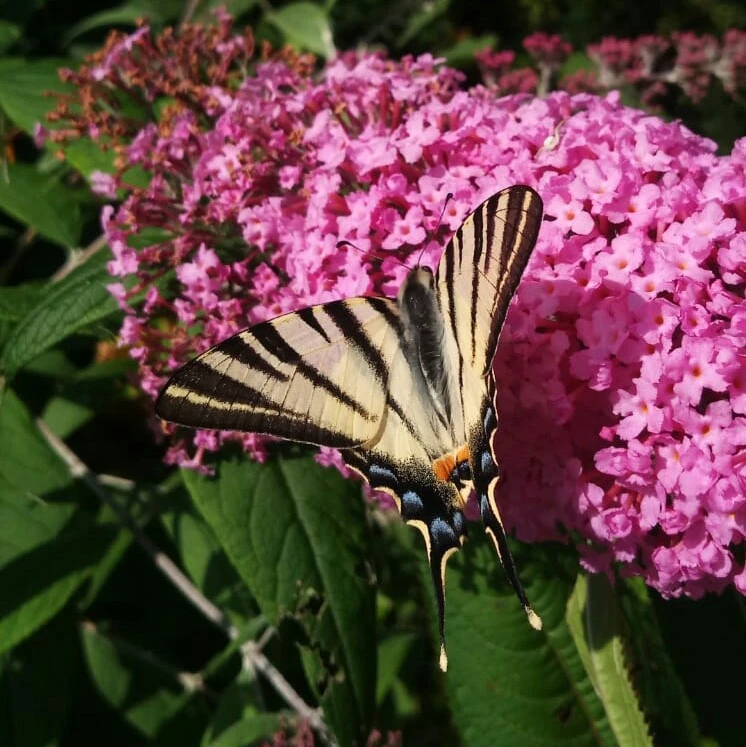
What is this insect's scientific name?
Iphiclides podalirius
